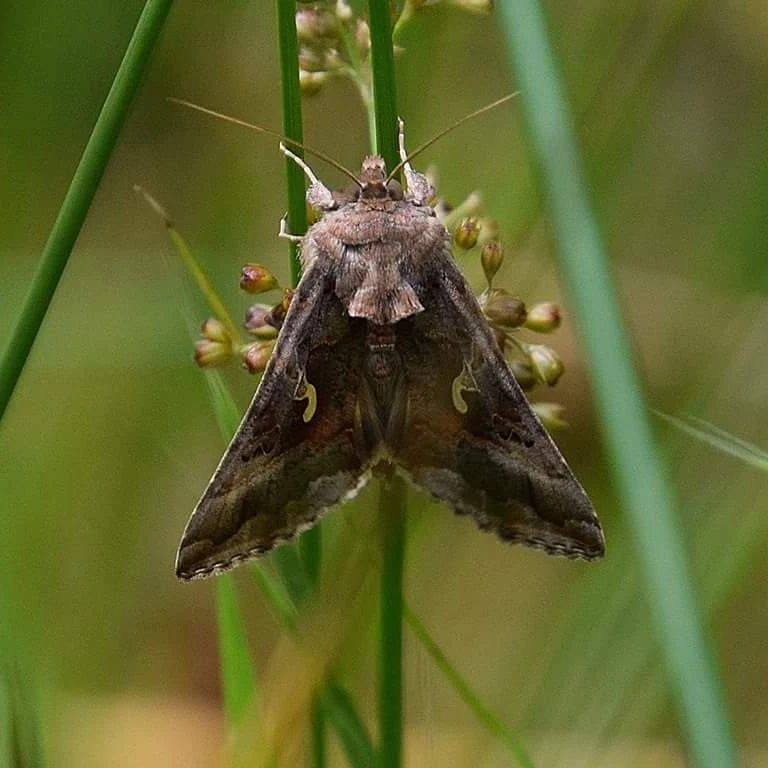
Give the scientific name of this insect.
Autographa gamma
